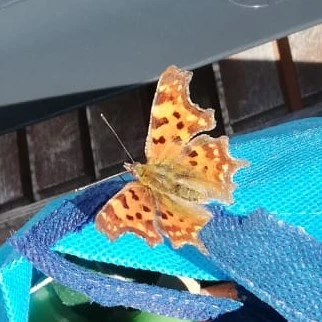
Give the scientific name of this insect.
Polygonia c-album
